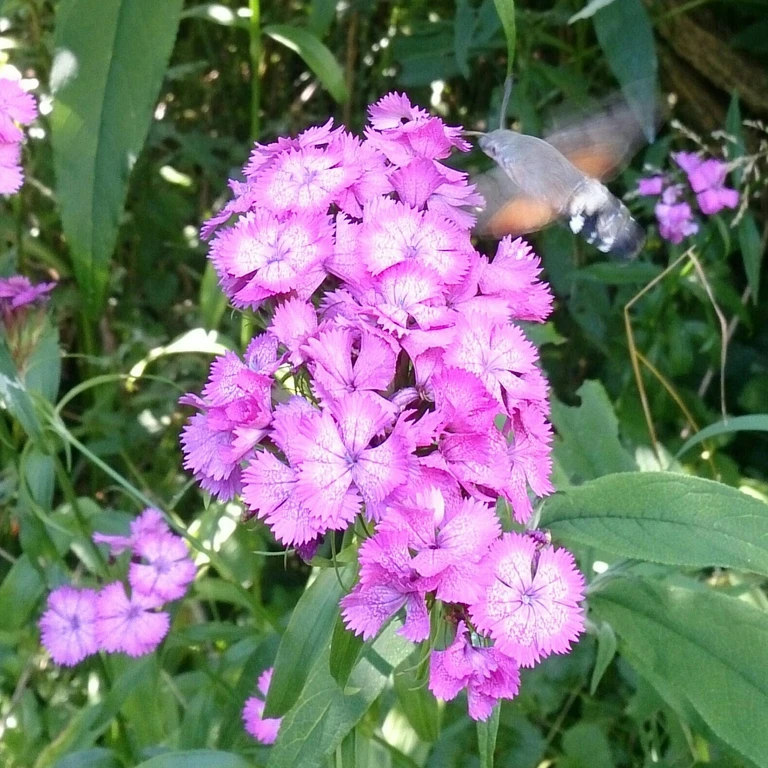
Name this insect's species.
Macroglossum stellatarum
